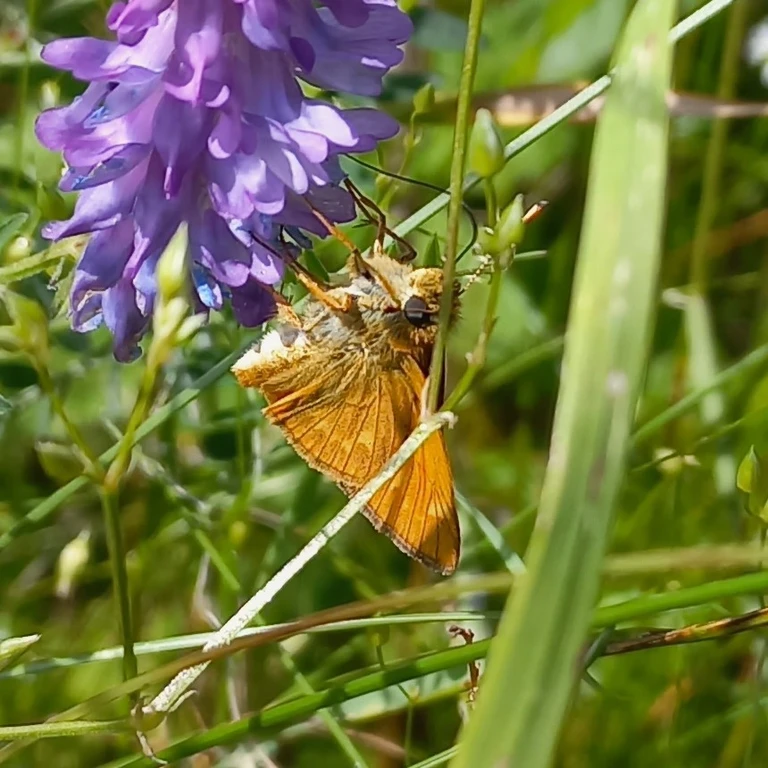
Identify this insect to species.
Ochlodes sylvanus (also Ochlodes venata)
